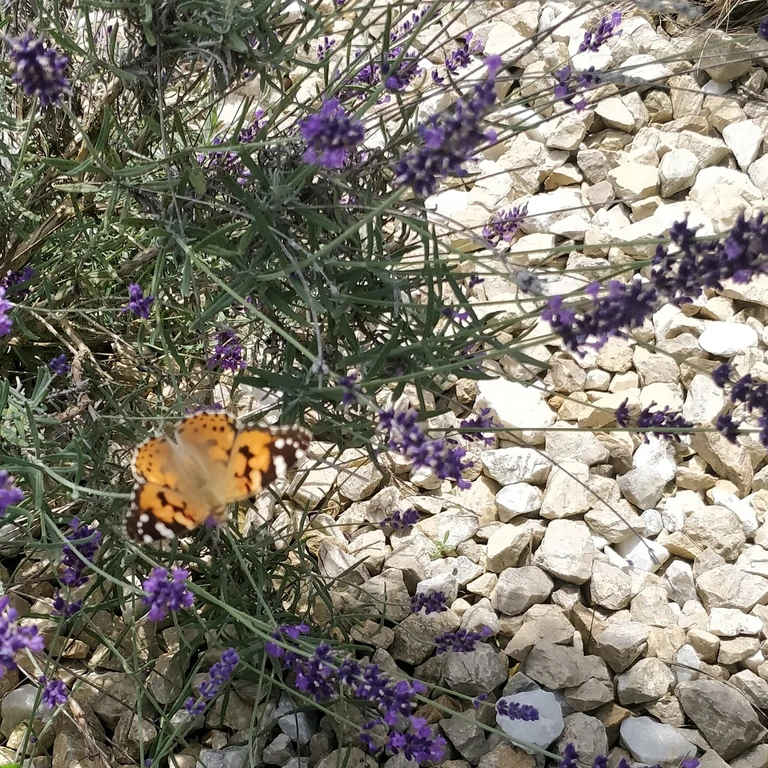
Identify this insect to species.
Vanessa cardui
